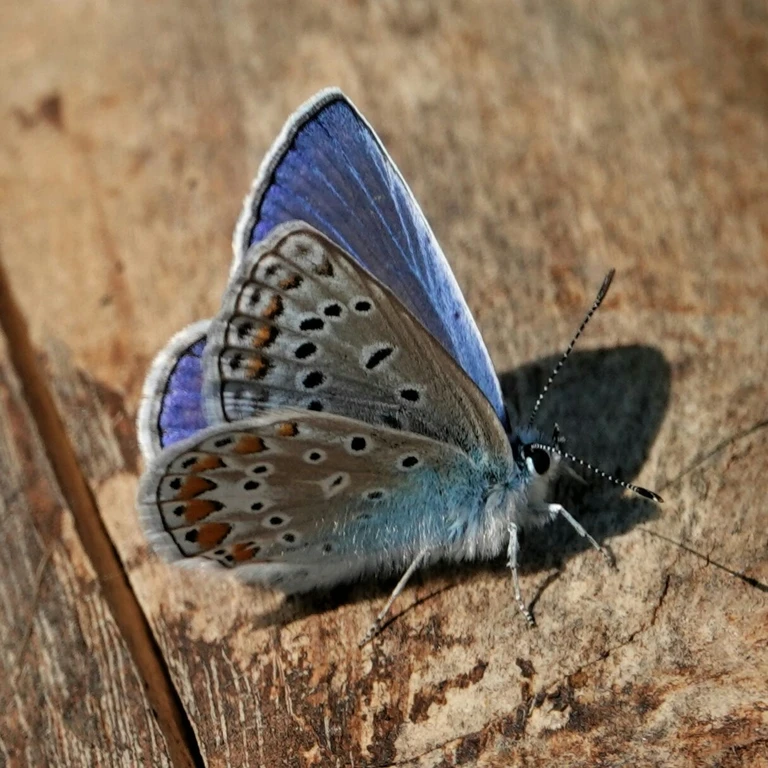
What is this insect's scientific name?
Polyommatus icarus
